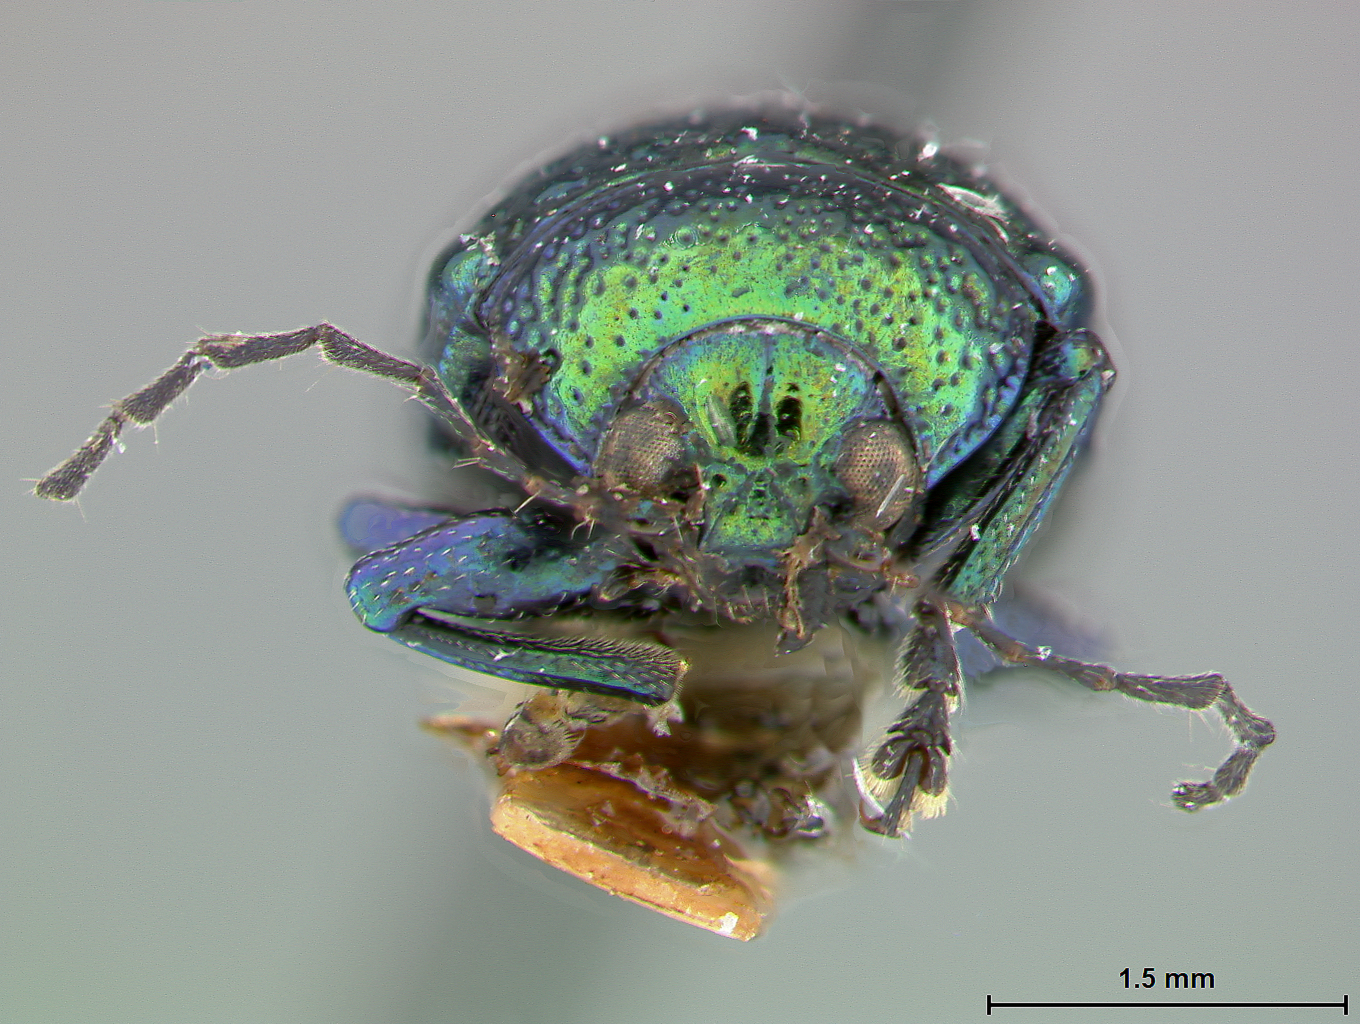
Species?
Colaspoides subtuberculata
